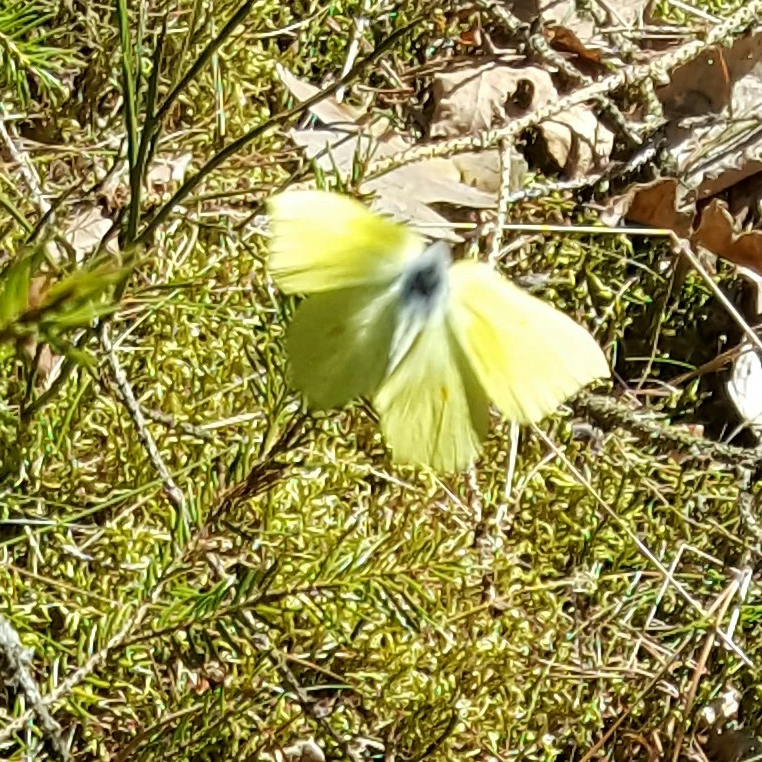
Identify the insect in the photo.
Gonepteryx rhamni
